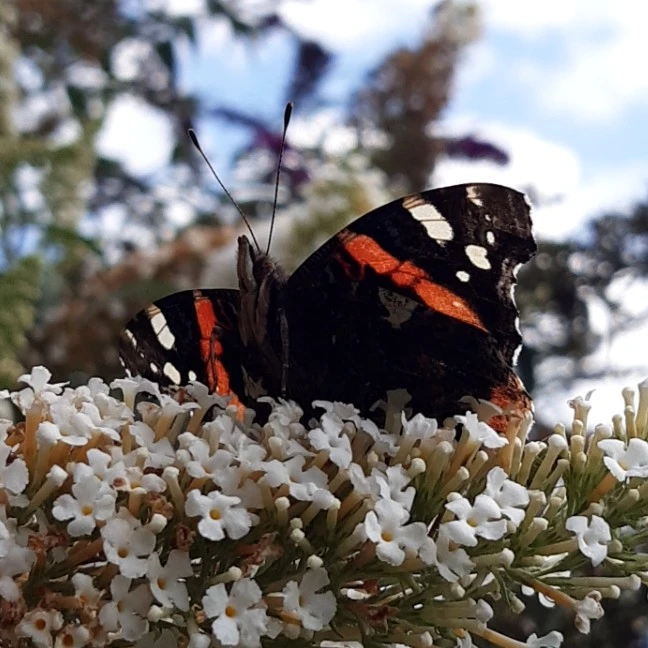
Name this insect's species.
Vanessa atalanta
